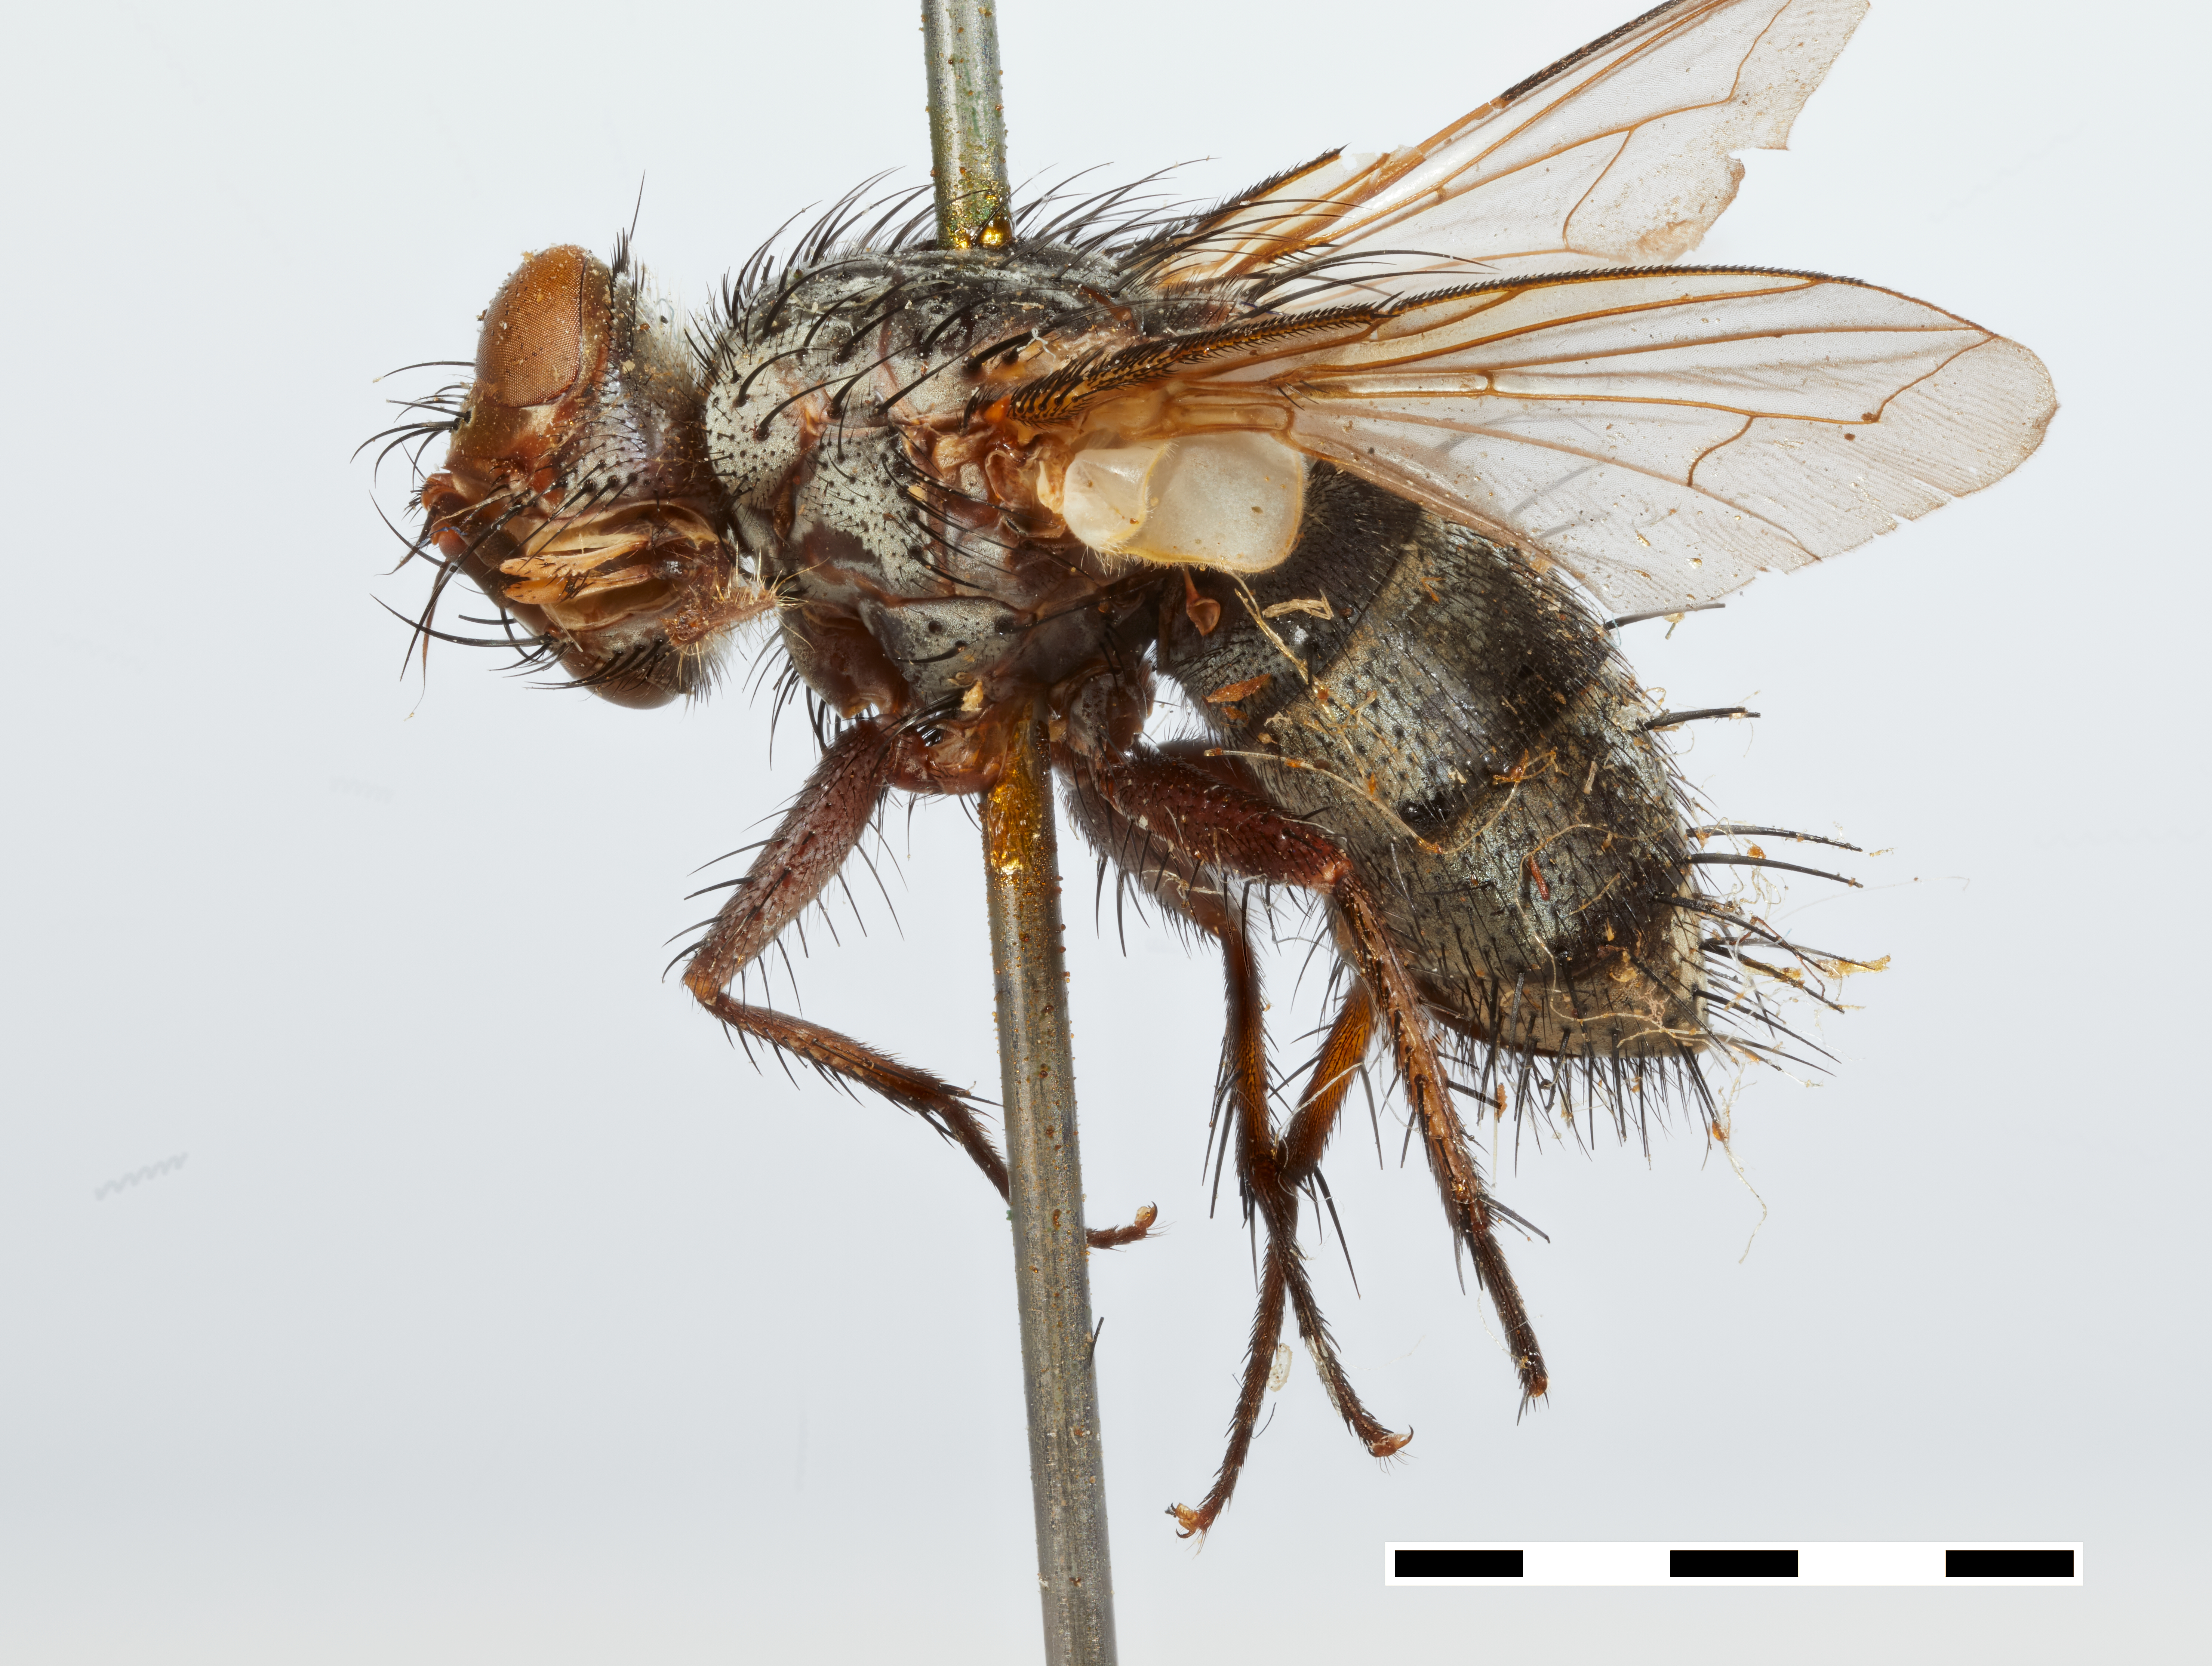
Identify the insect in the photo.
Ceromasia aurifrons
